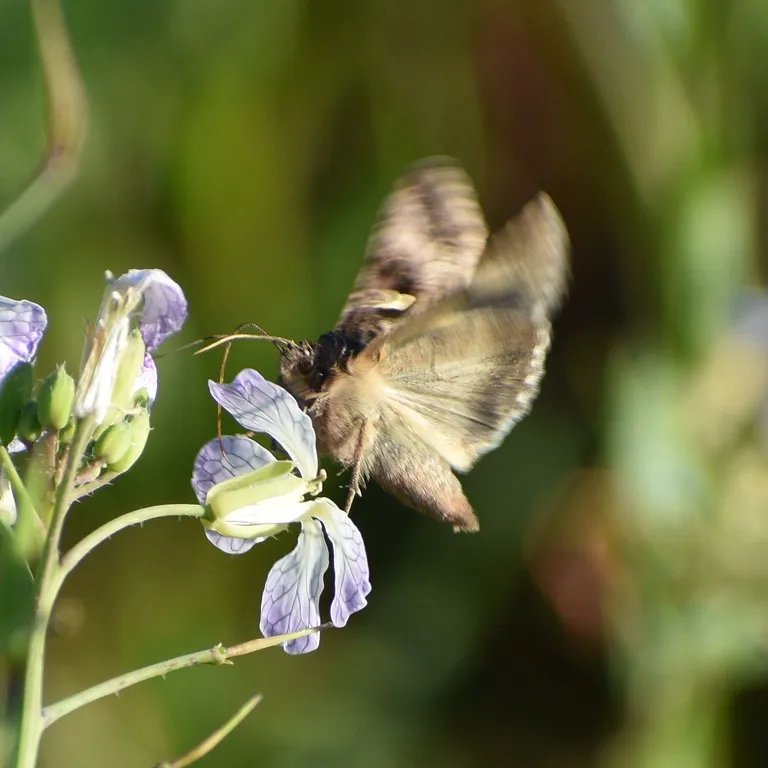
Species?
Autographa gamma
